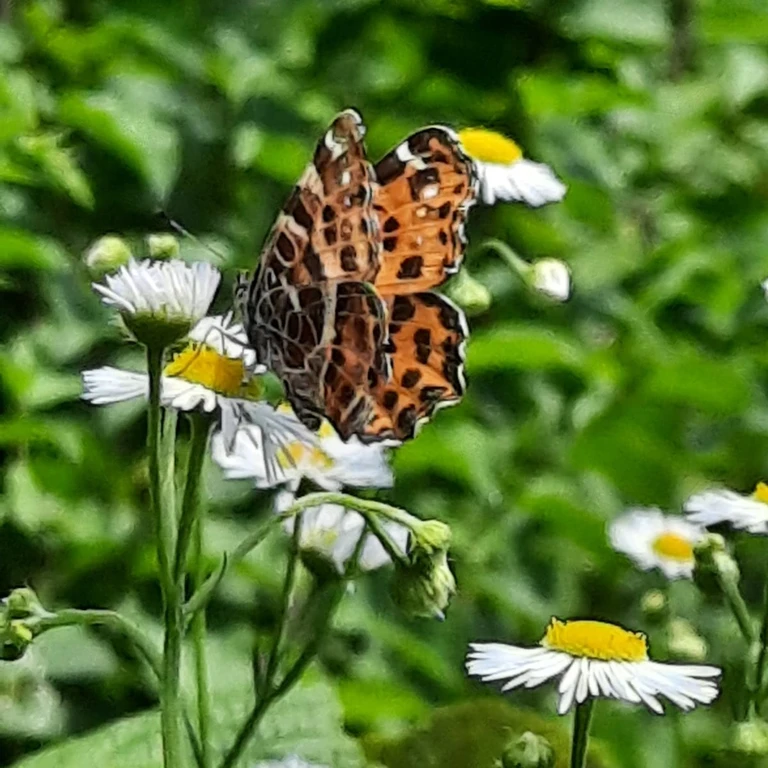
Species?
Araschnia levana
